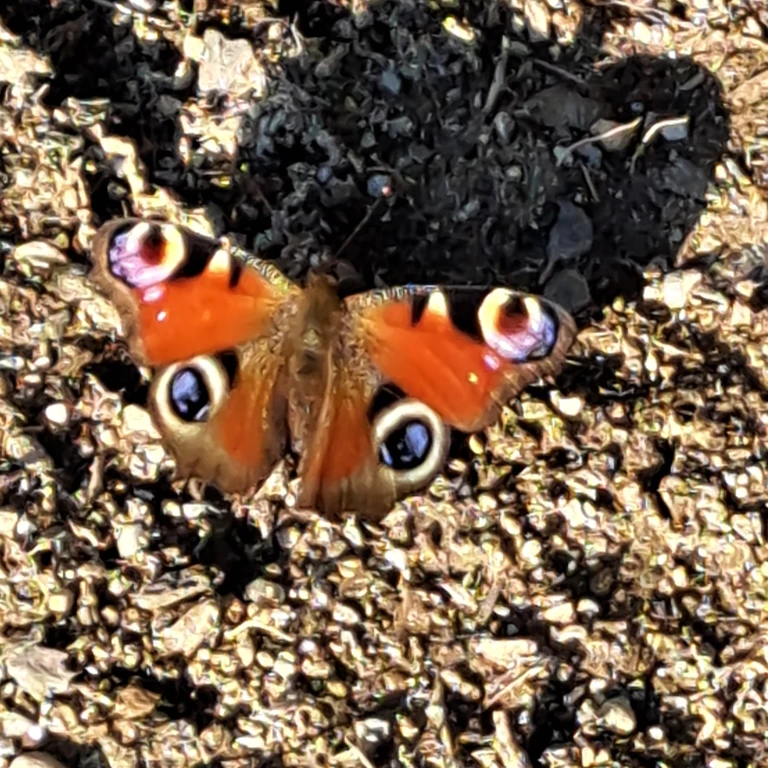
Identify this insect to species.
Aglais io
